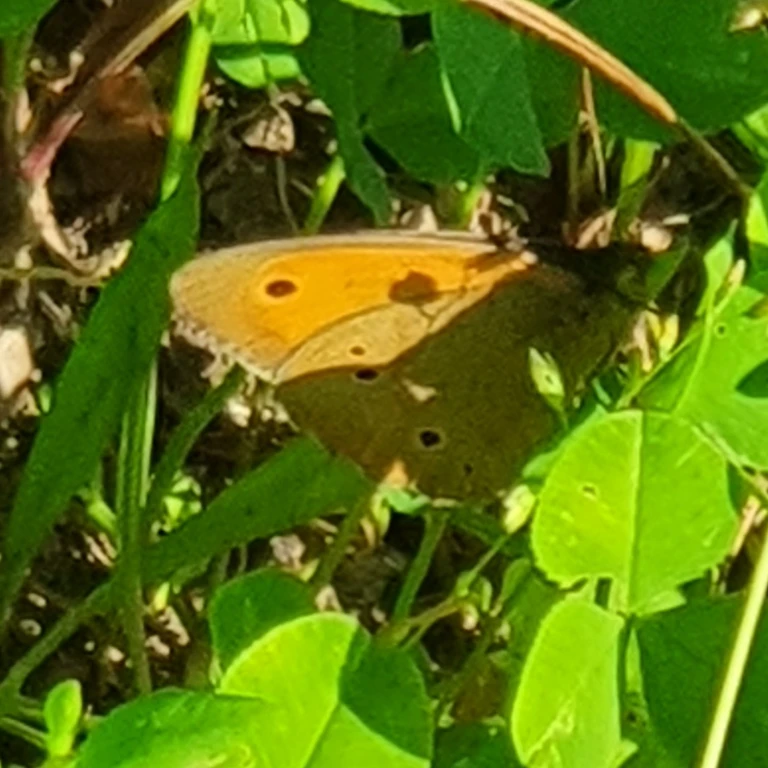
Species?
Maniola jurtina
